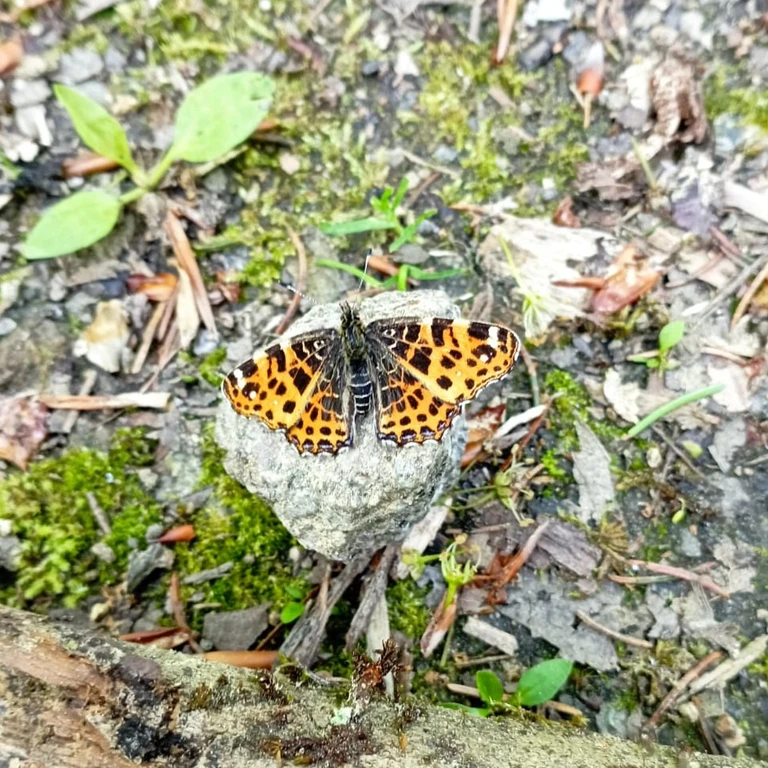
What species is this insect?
Araschnia levana
